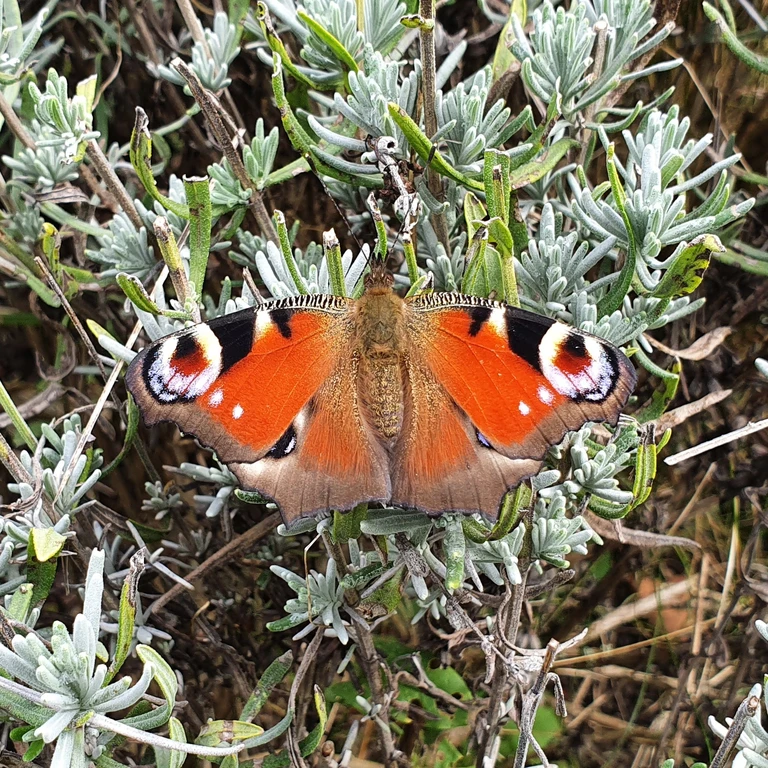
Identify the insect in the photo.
Aglais io
